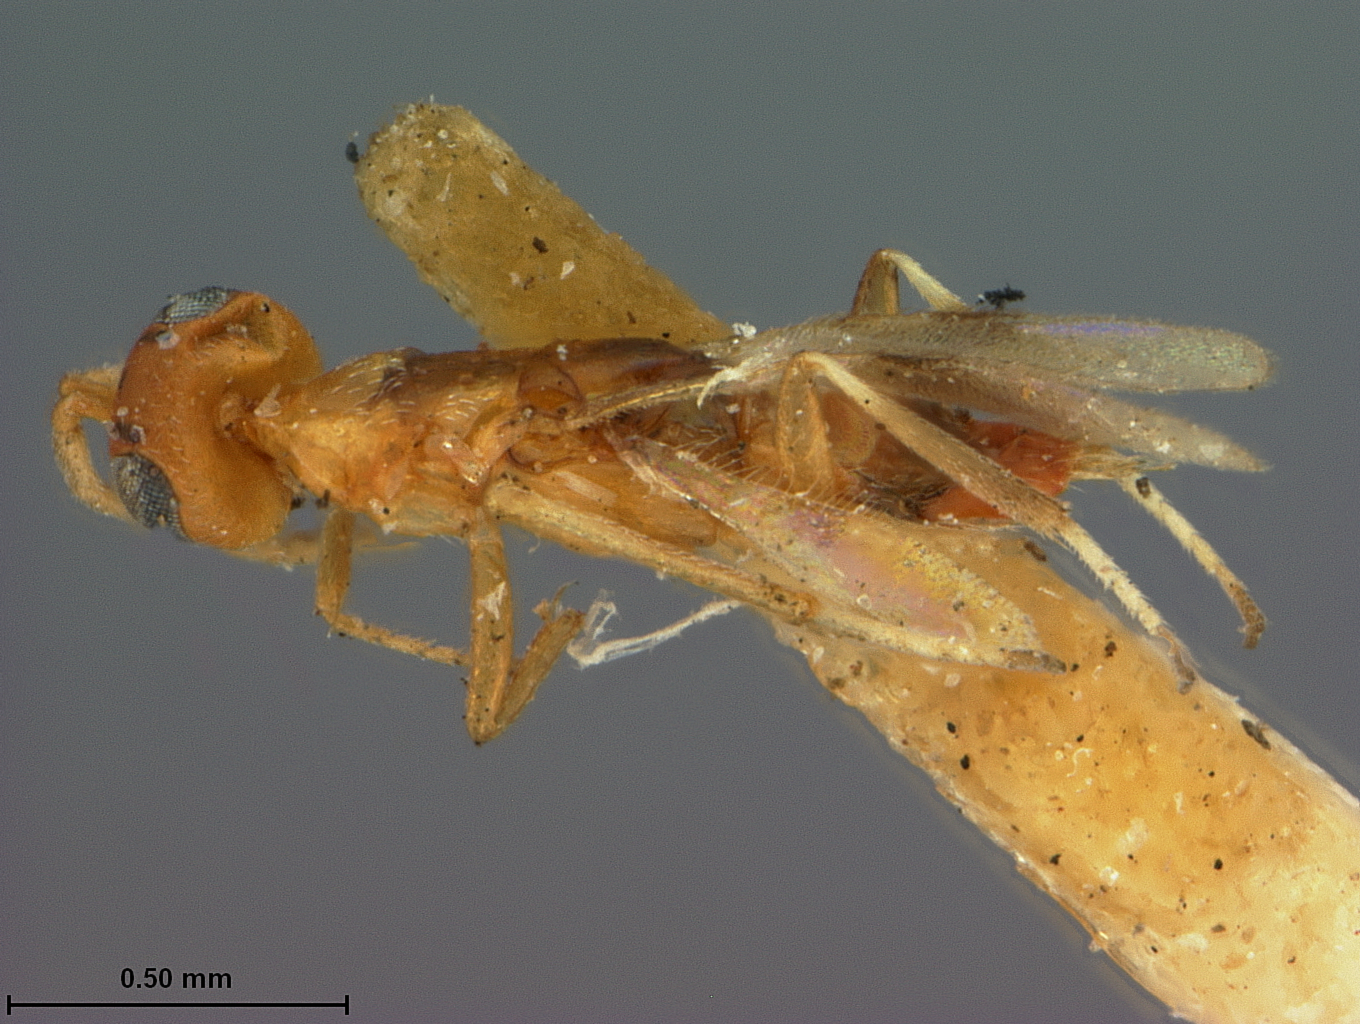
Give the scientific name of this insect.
Meromyzobia flava
